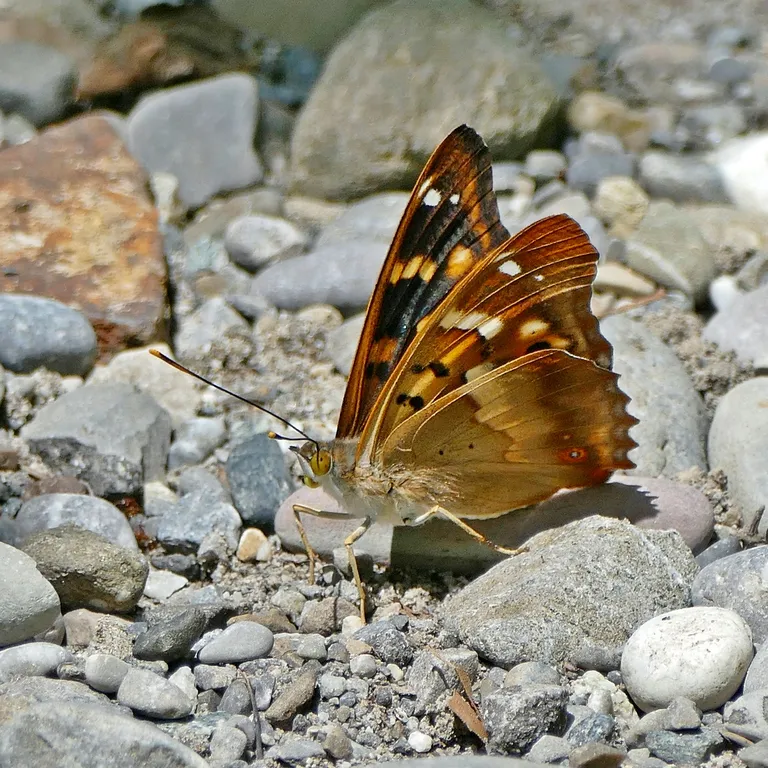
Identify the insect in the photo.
Apatura ilia
